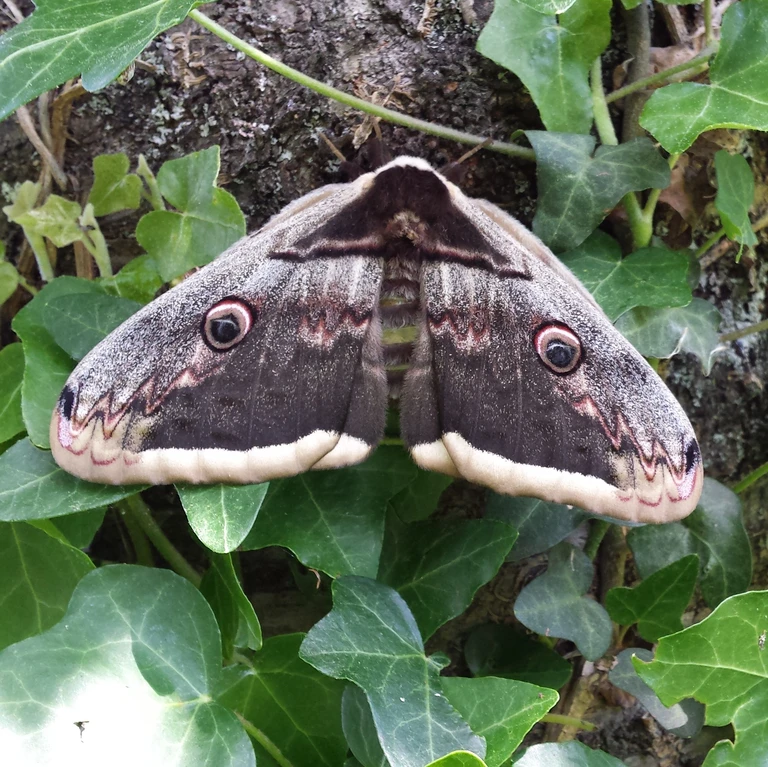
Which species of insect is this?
Saturnia pyri
